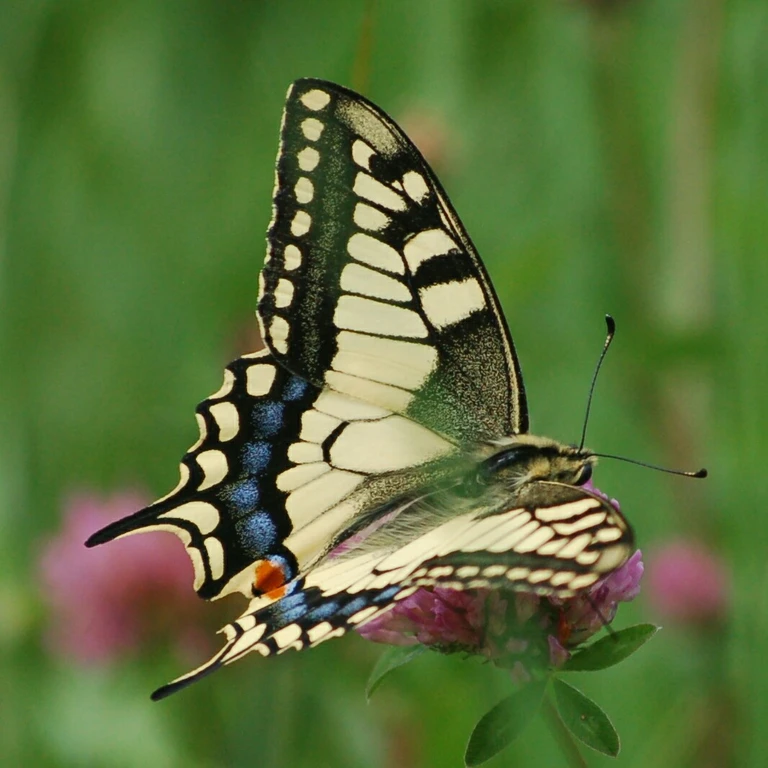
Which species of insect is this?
Papilio machaon
